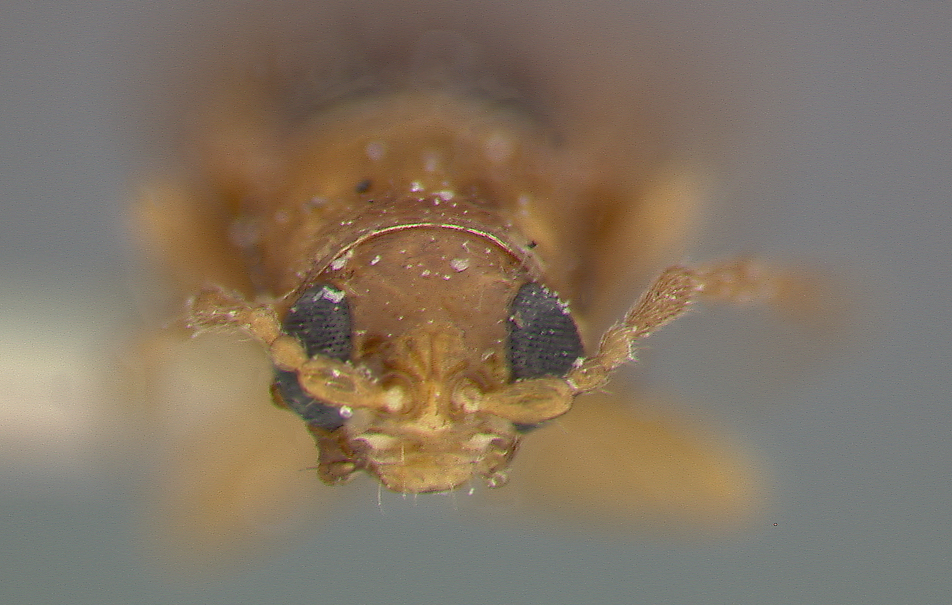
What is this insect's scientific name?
Sangaria flexicaulis
